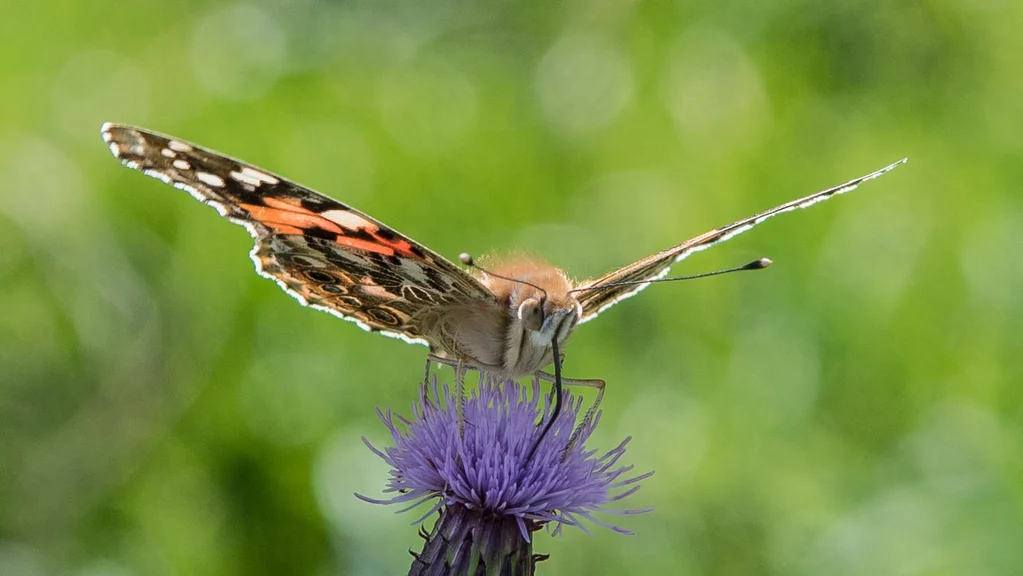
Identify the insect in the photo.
Vanessa cardui
